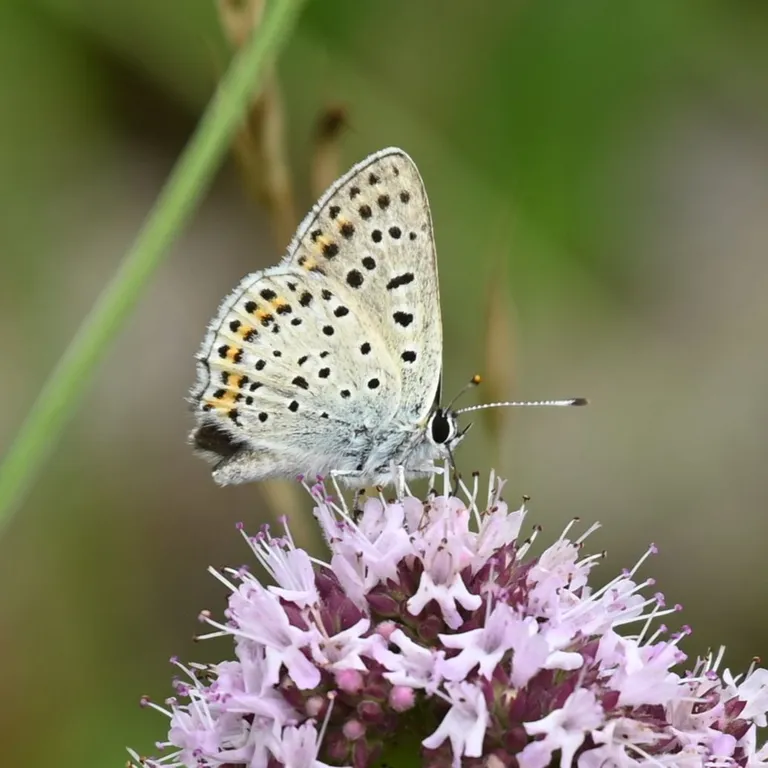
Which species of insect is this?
Lycaena tityrus (also Loweia tityrus)
